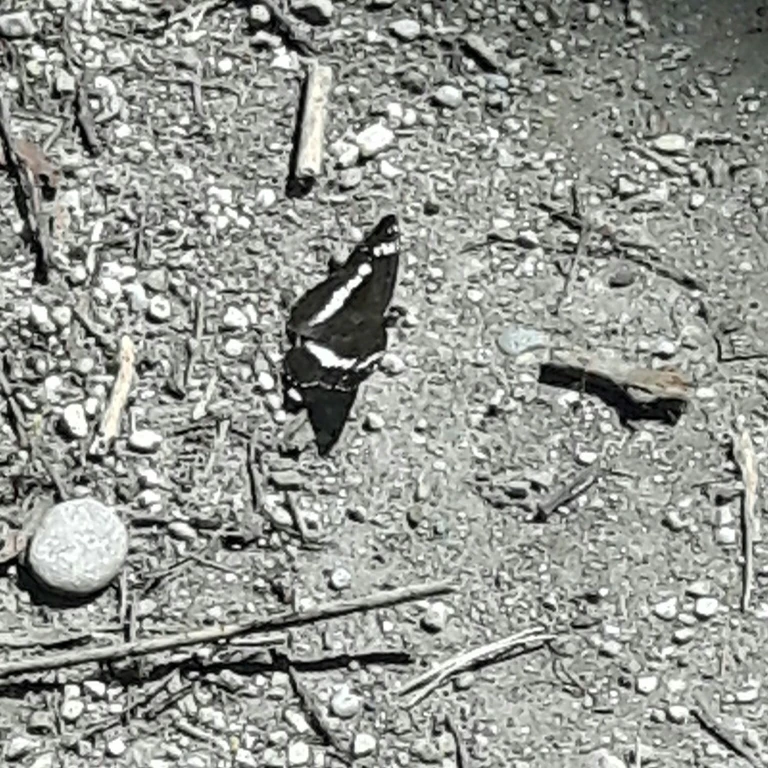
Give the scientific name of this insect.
Limenitis camilla (also Ladoga camilla)
